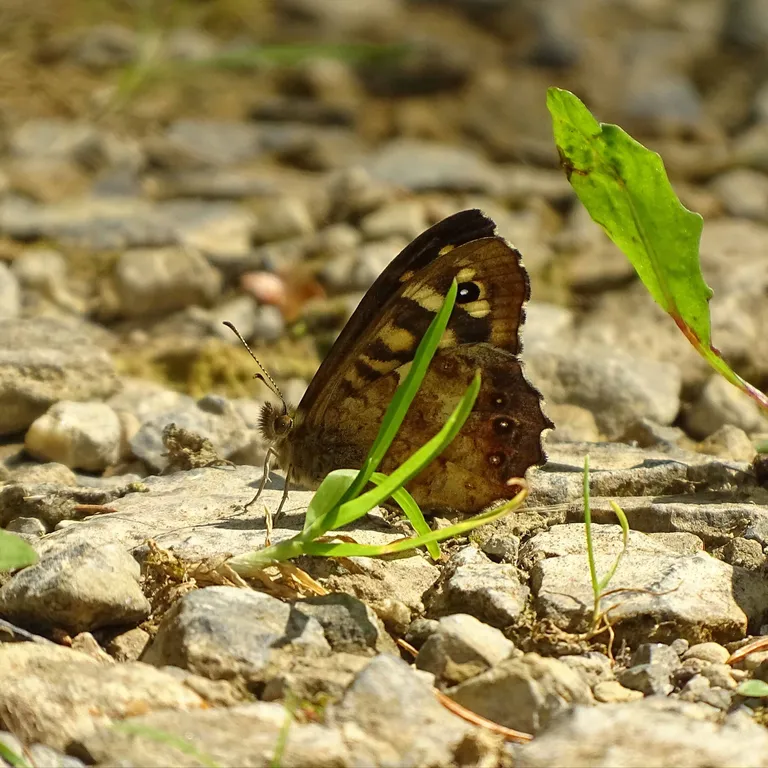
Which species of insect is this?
Pararge aegeria
